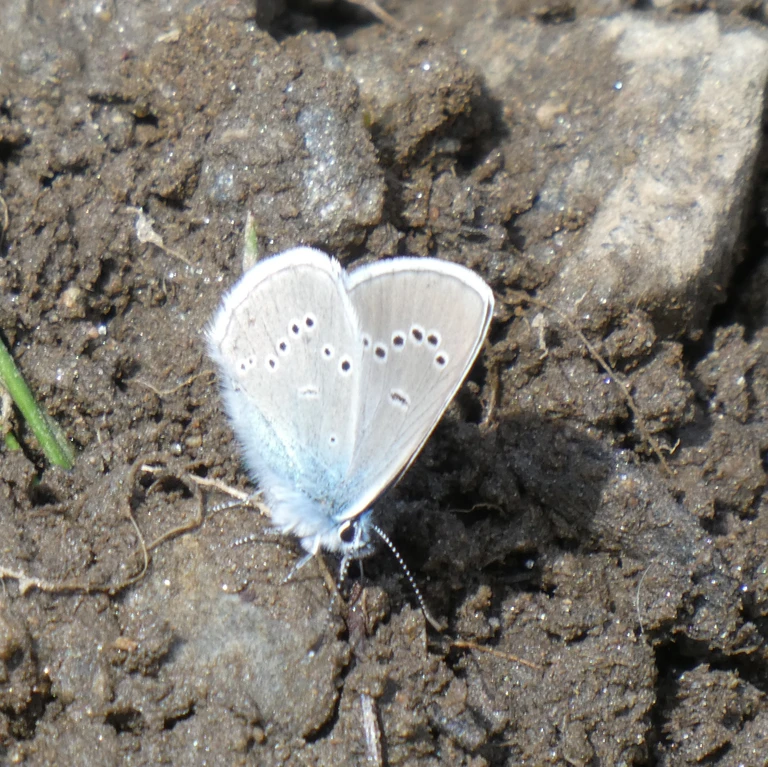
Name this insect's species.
Cyaniris semiargus
